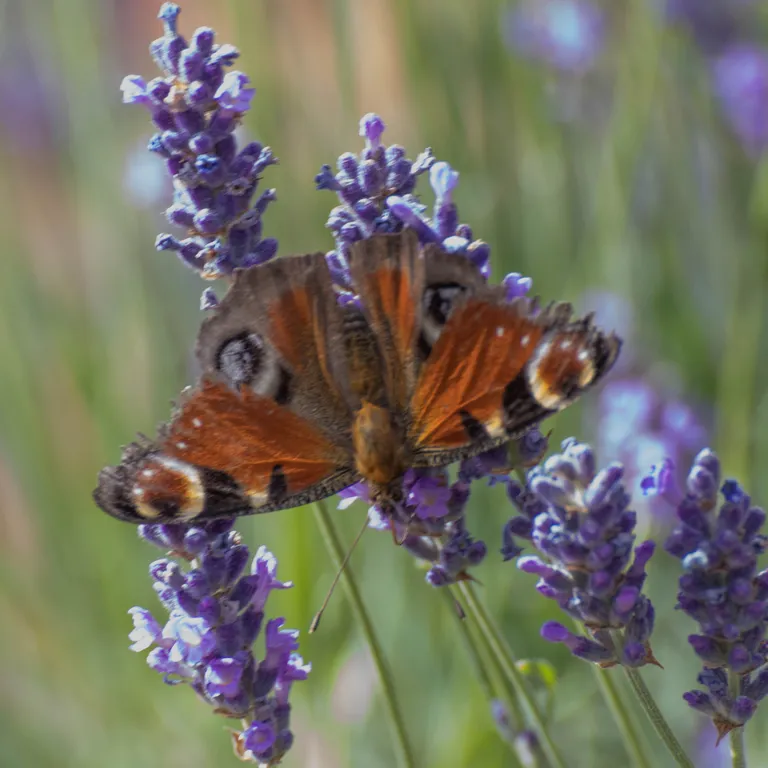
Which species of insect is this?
Aglais io
